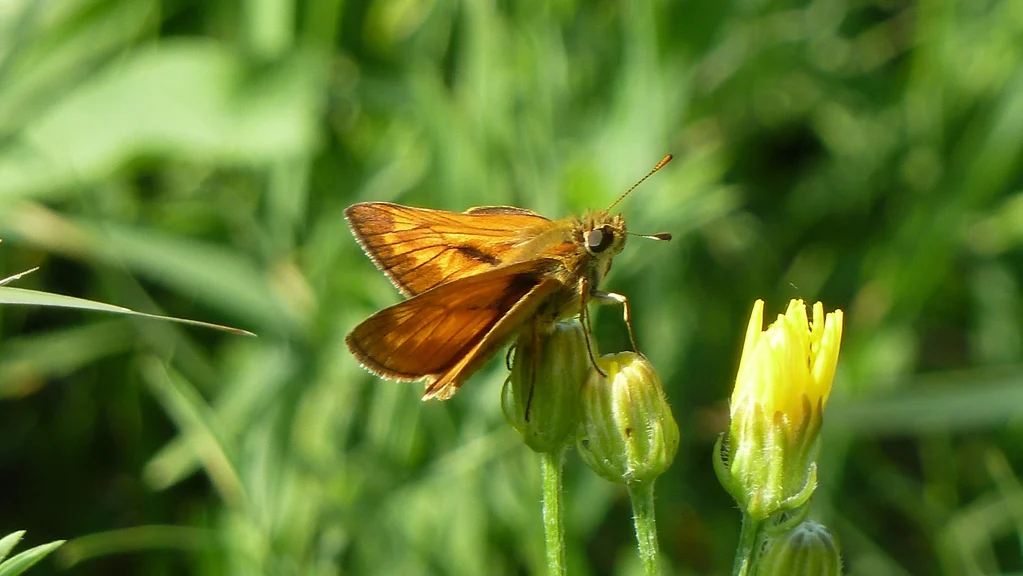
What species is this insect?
Ochlodes sylvanus (also Ochlodes venata)
